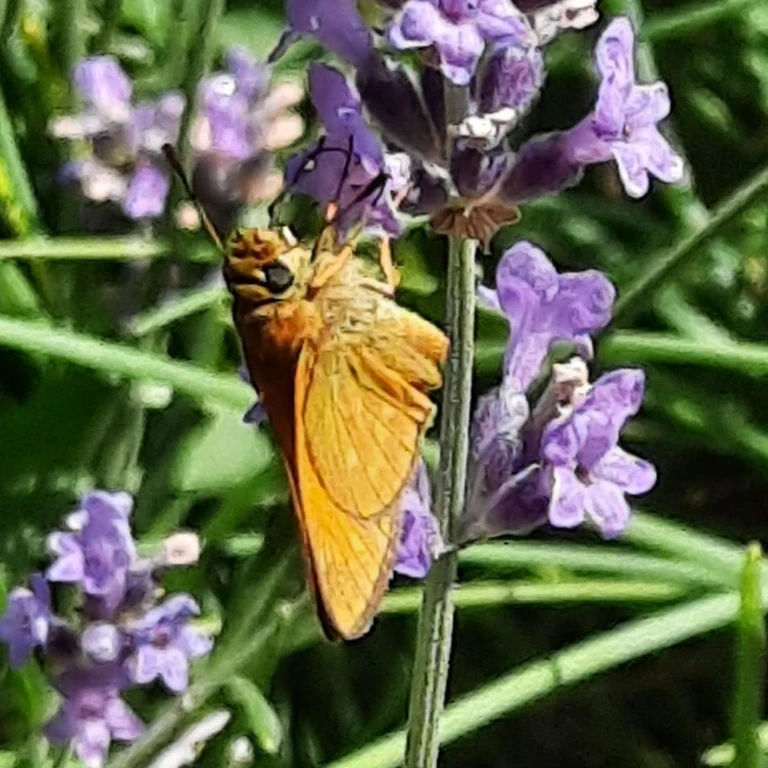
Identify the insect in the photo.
Ochlodes sylvanus (also Ochlodes venata)
